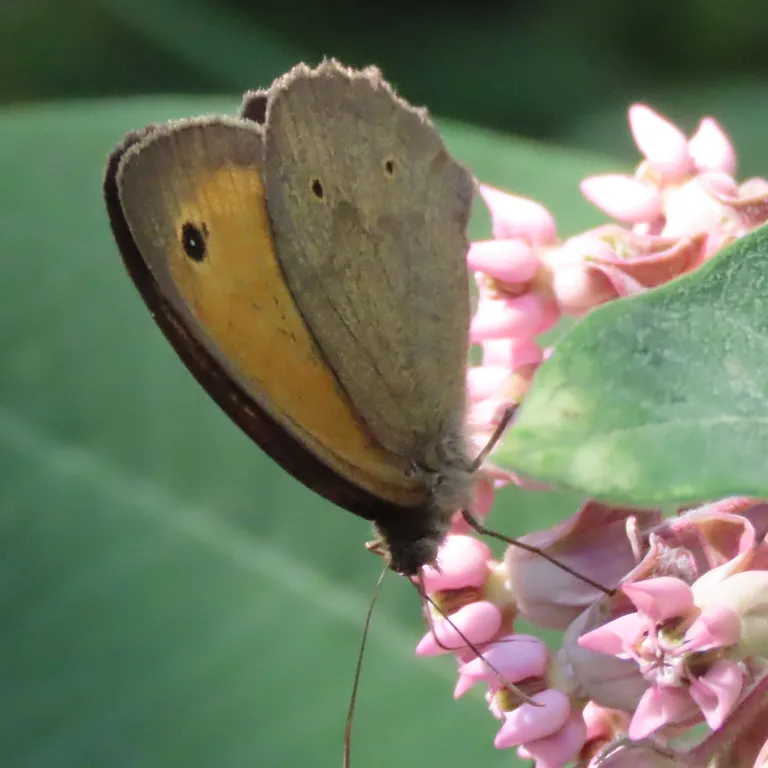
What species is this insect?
Maniola jurtina
